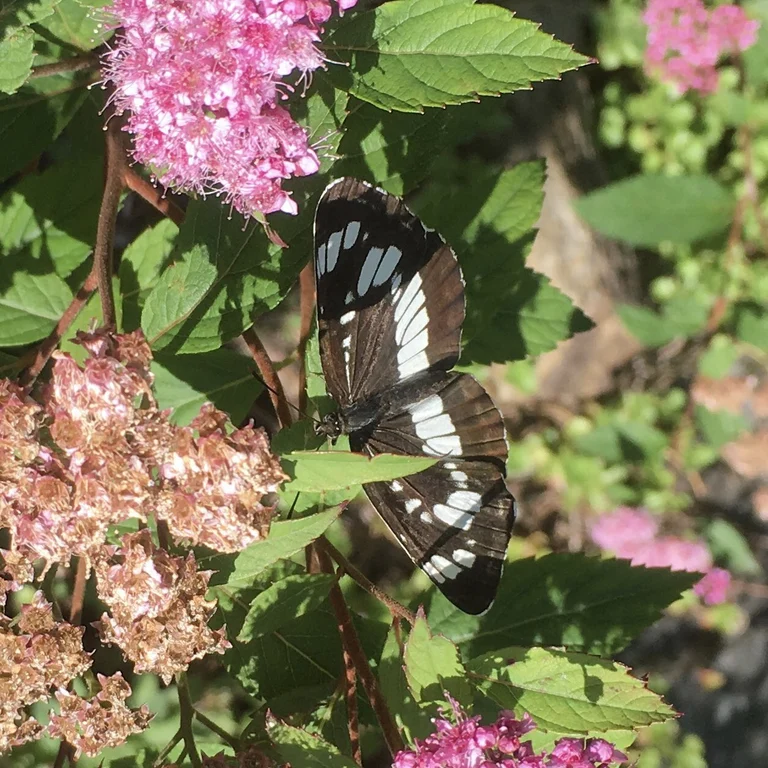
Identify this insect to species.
Neptis rivularis
